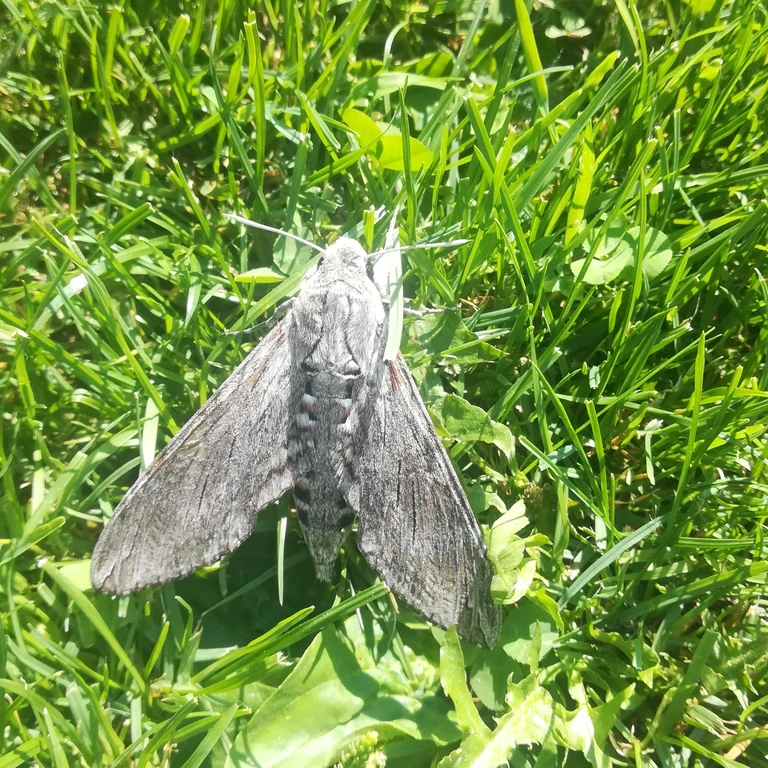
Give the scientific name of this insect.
Agrius convolvuli
